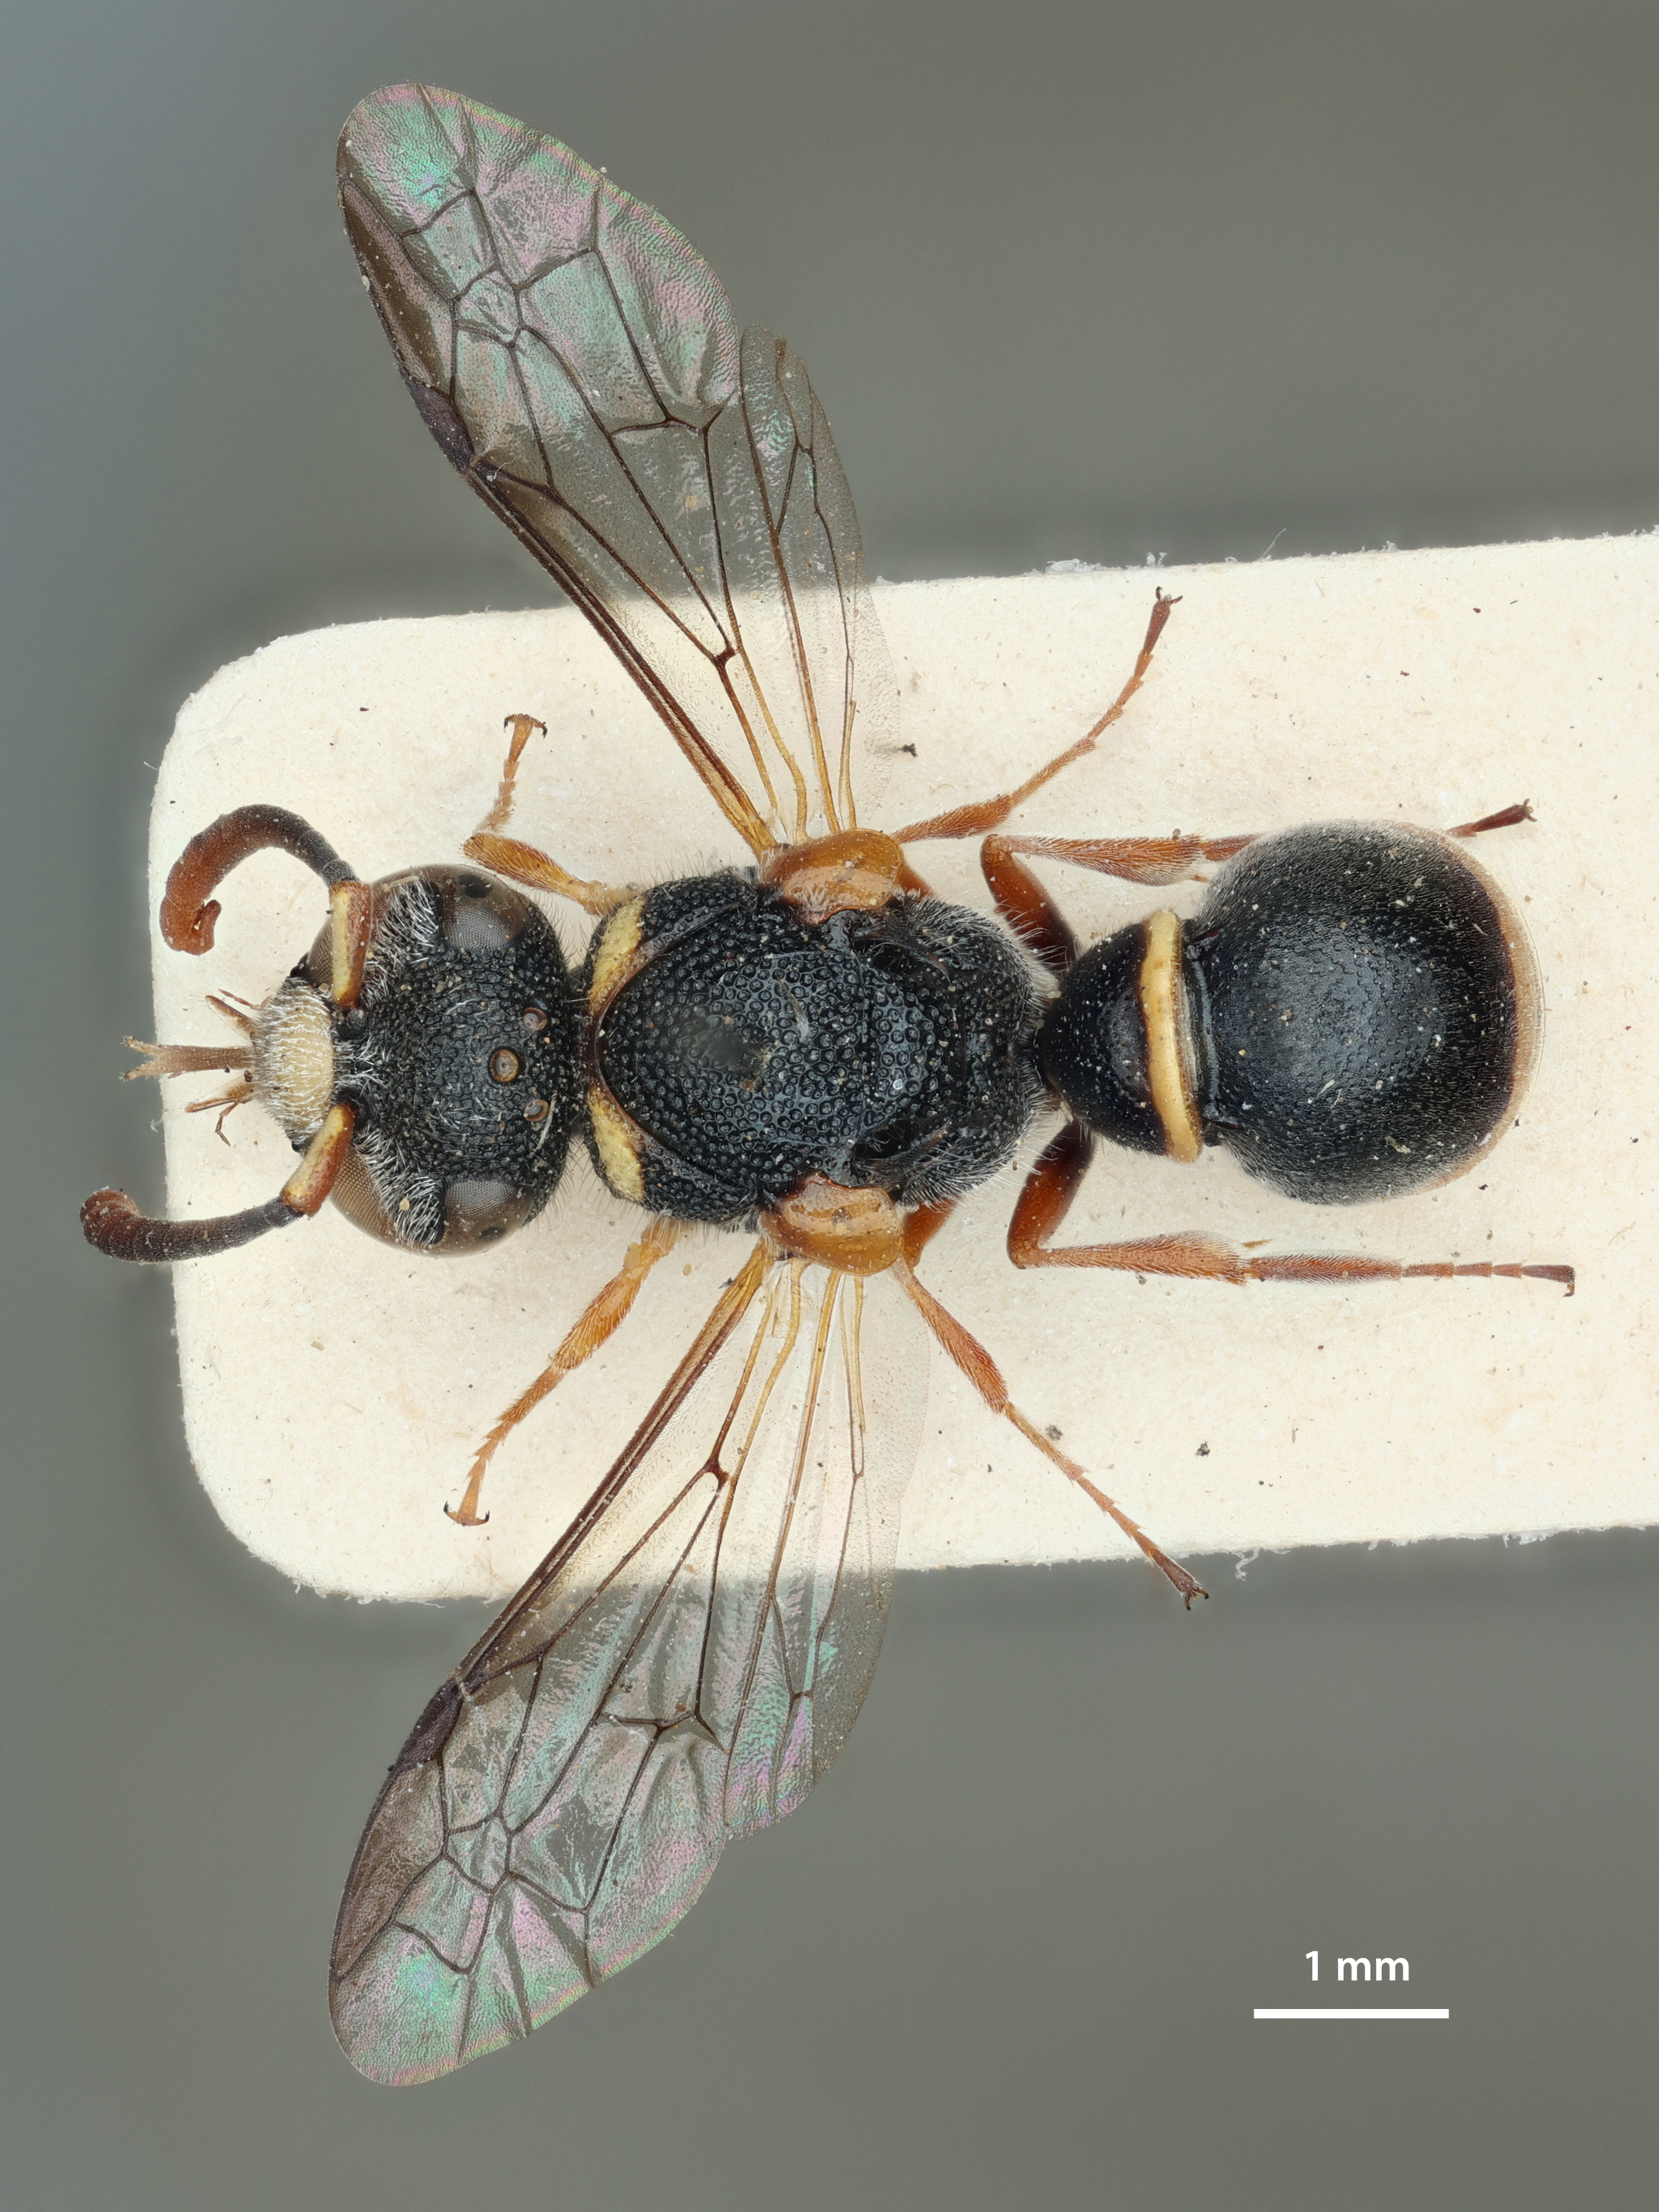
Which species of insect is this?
Odynerus camurus
